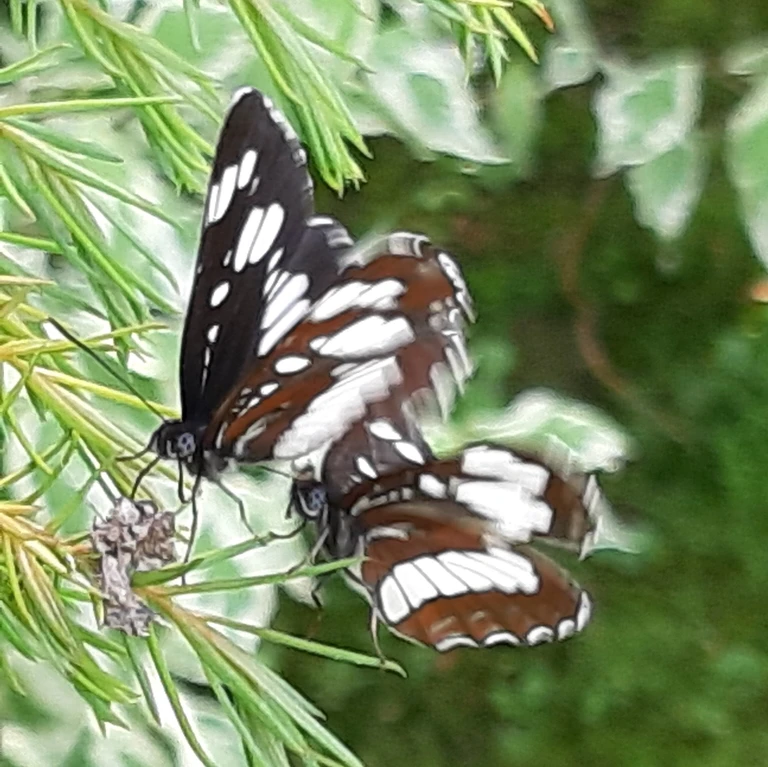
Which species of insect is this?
Neptis rivularis
